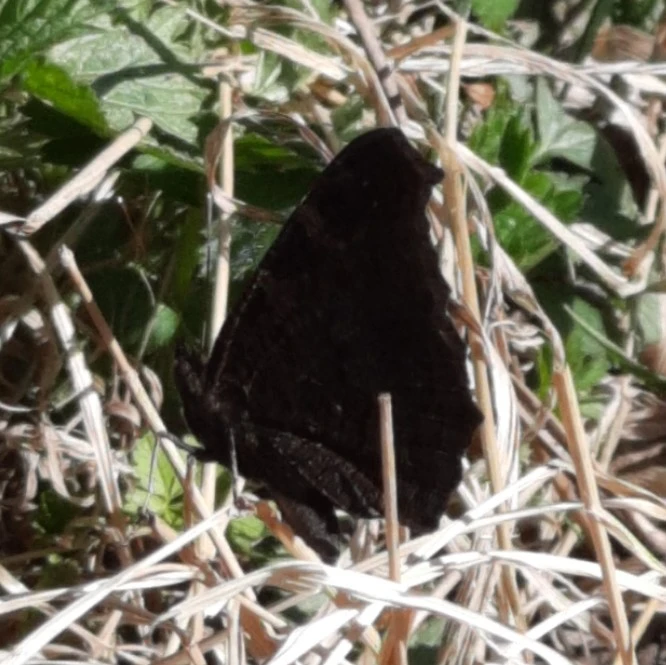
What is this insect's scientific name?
Aglais io
